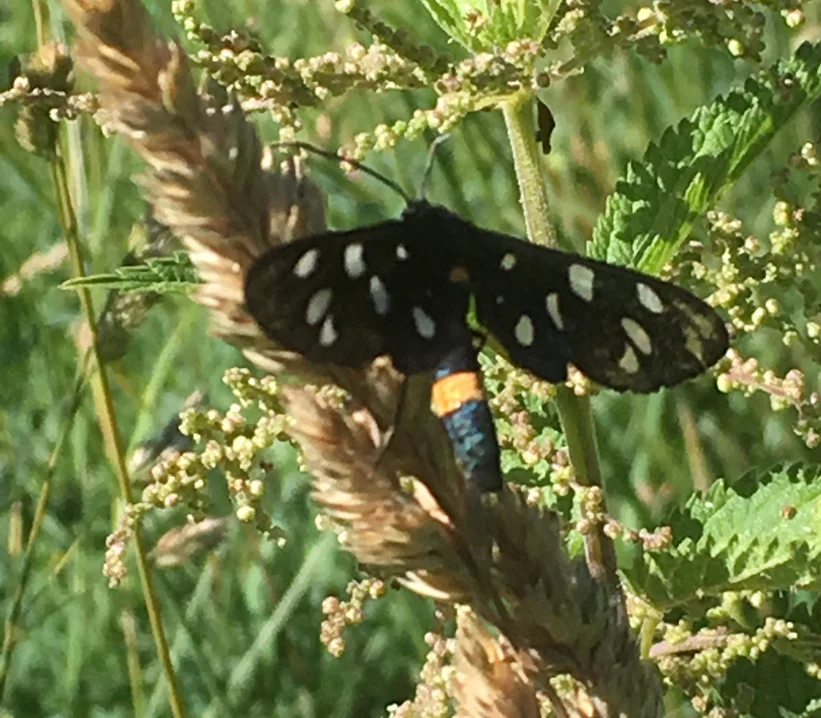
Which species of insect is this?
Amata phegea
